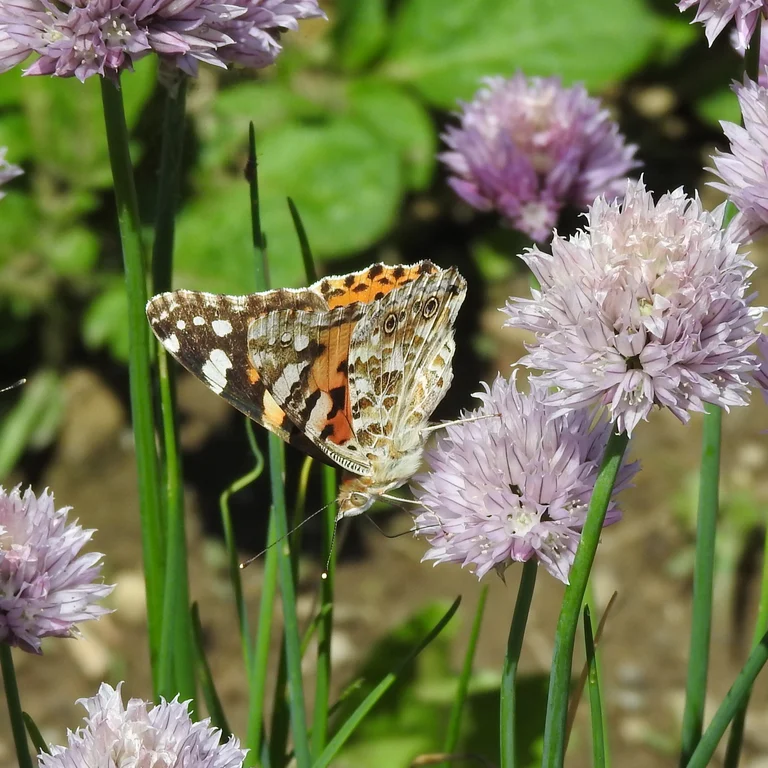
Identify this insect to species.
Vanessa cardui
